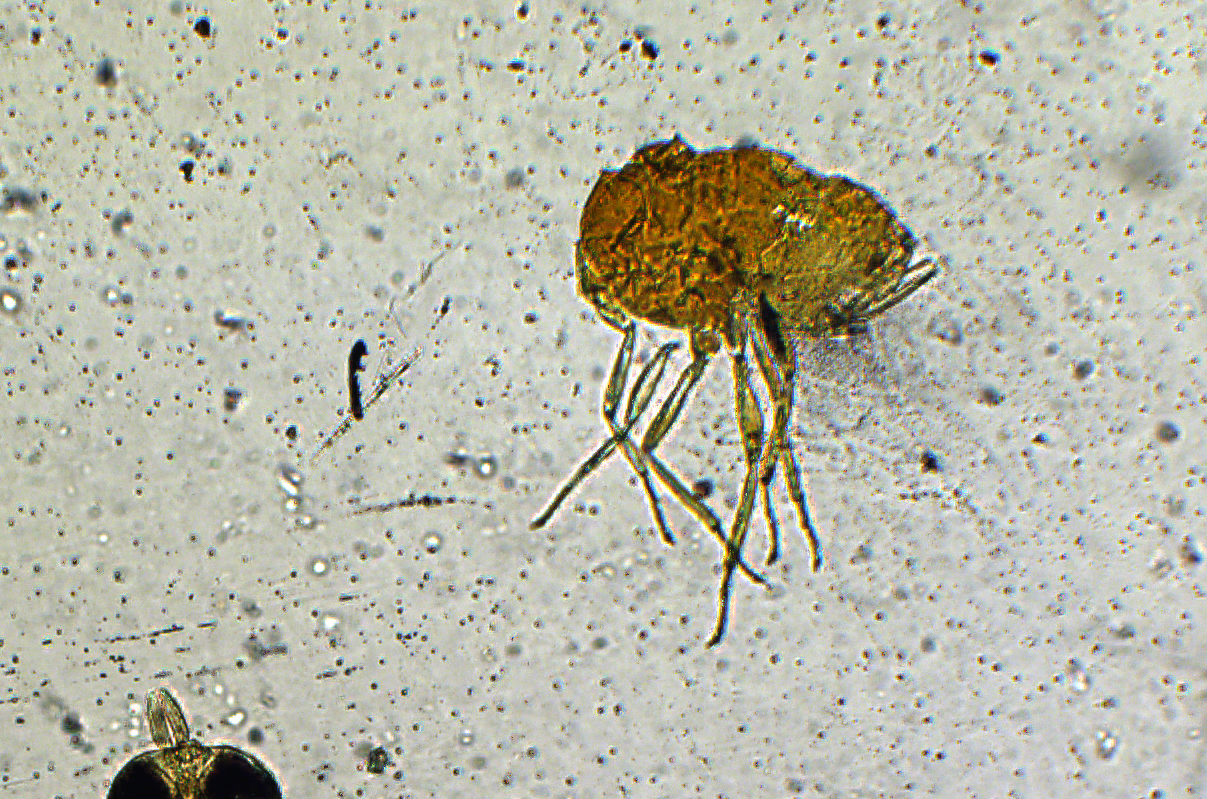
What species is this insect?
Aphytis chilensis
